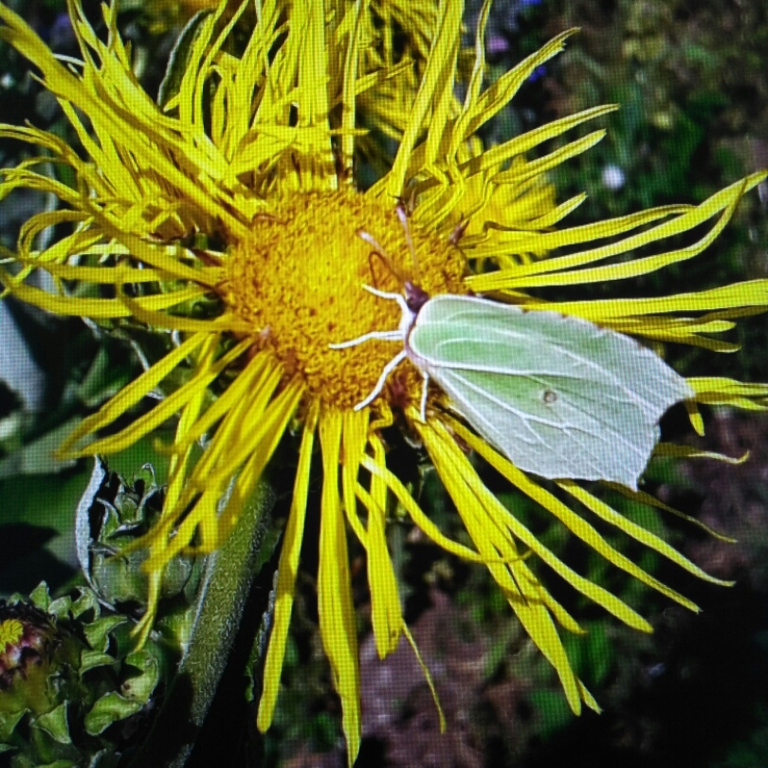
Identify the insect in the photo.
Gonepteryx rhamni
